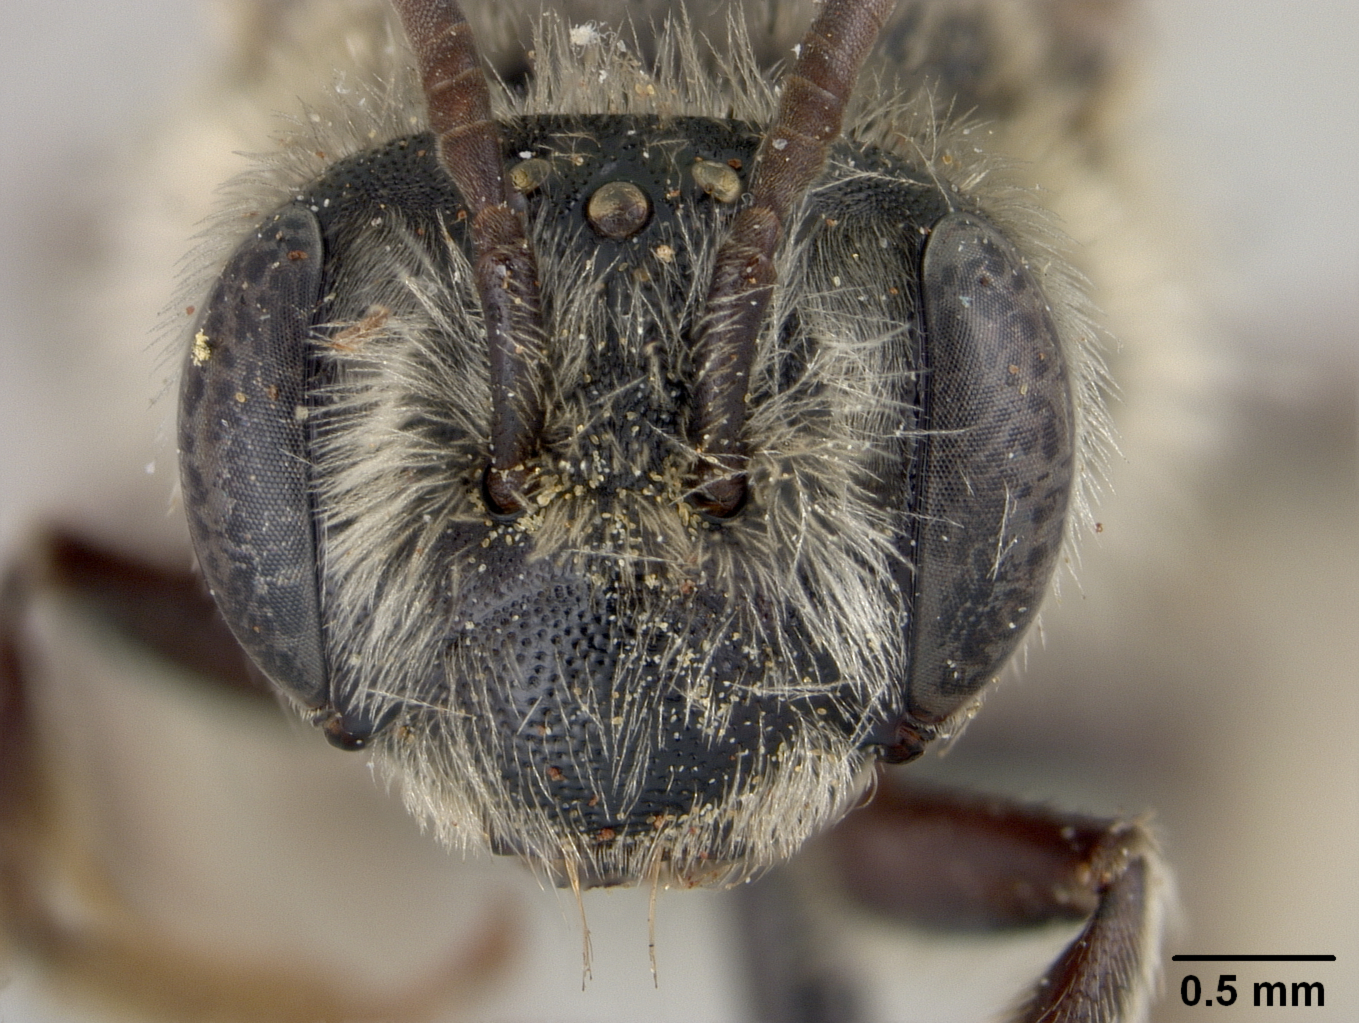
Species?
Andrena rubi
